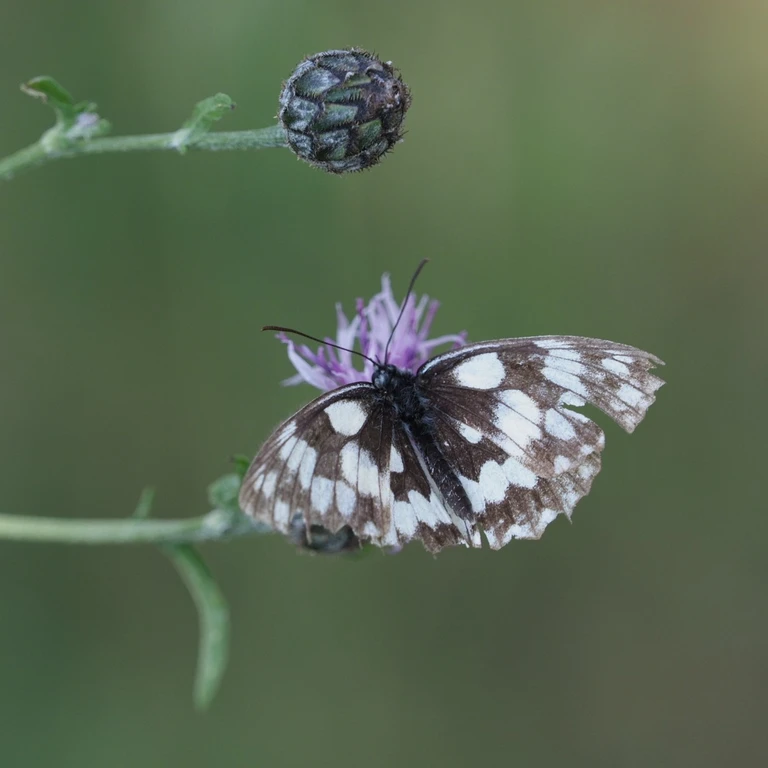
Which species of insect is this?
Melanargia galathea
